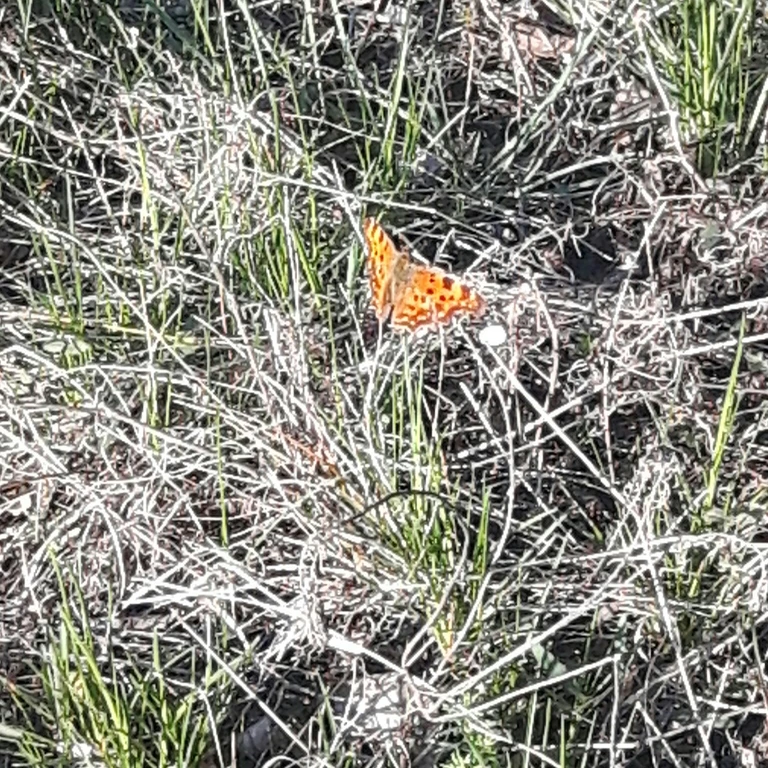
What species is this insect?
Polygonia c-album
